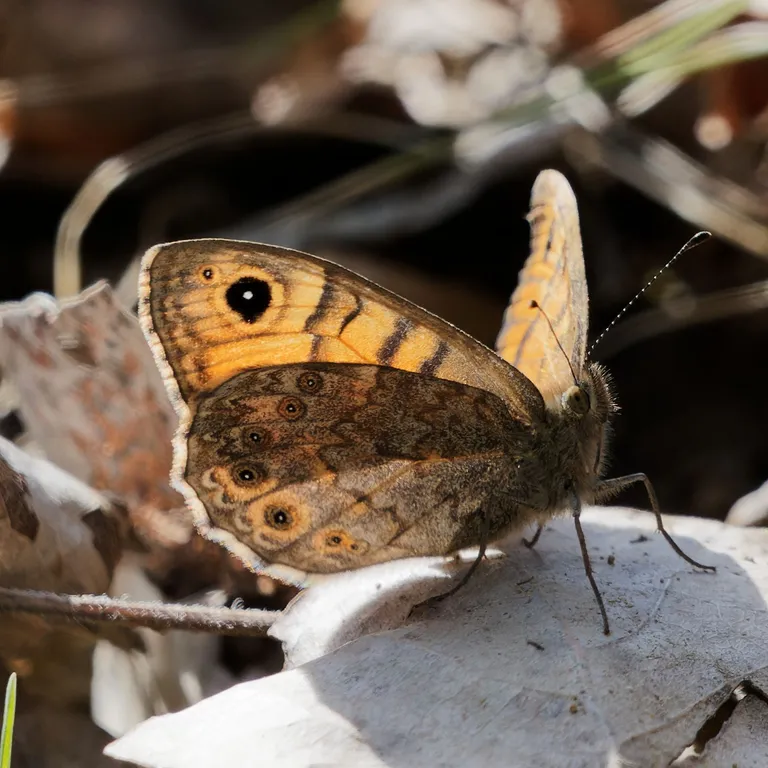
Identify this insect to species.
Lasiommata megera (also Pararge megera)
